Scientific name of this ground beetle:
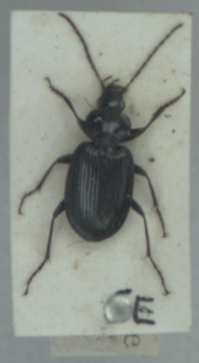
Agonum emarginatum
